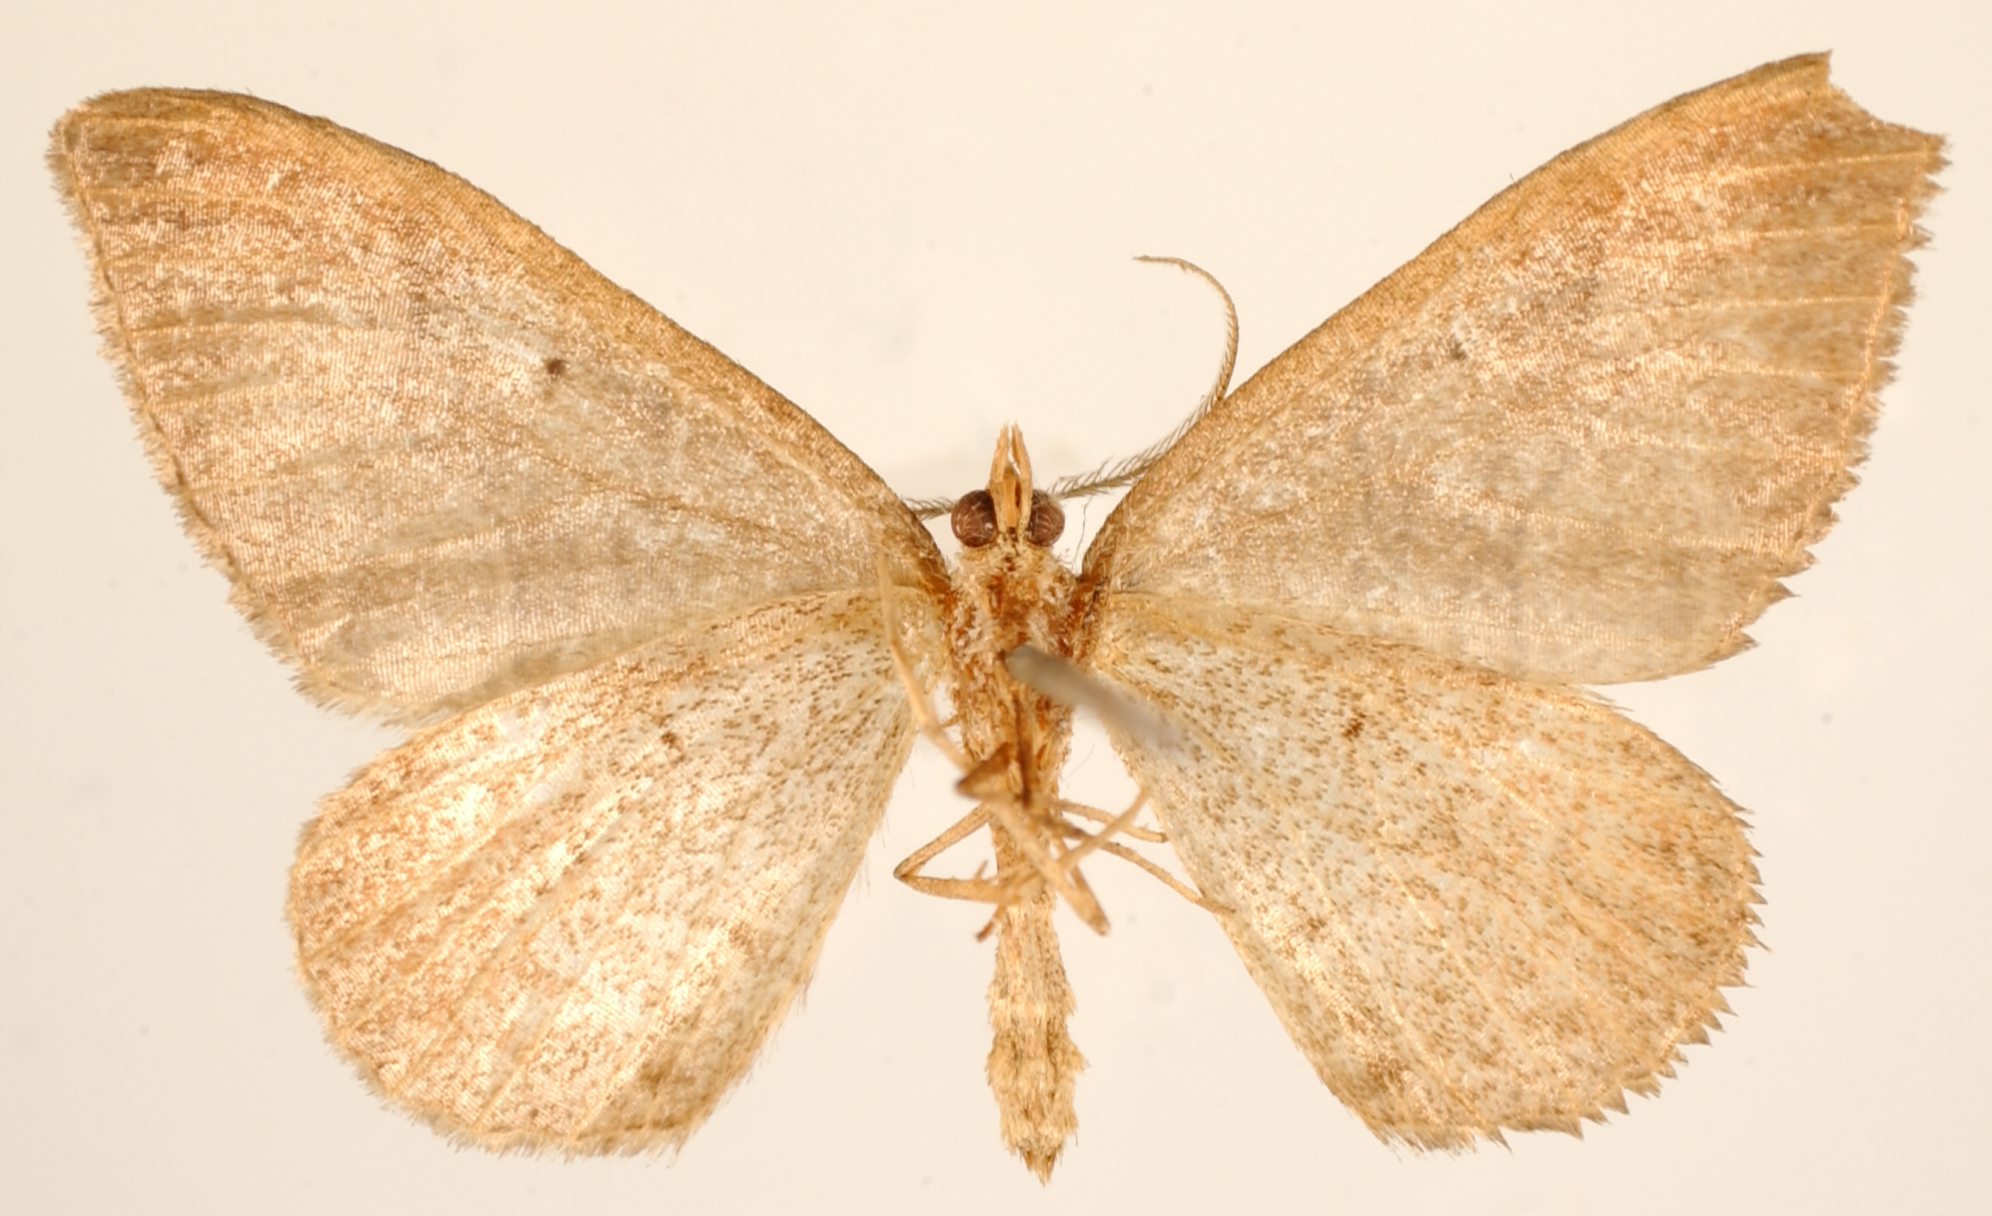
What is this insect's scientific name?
Thamnonoma panassa
